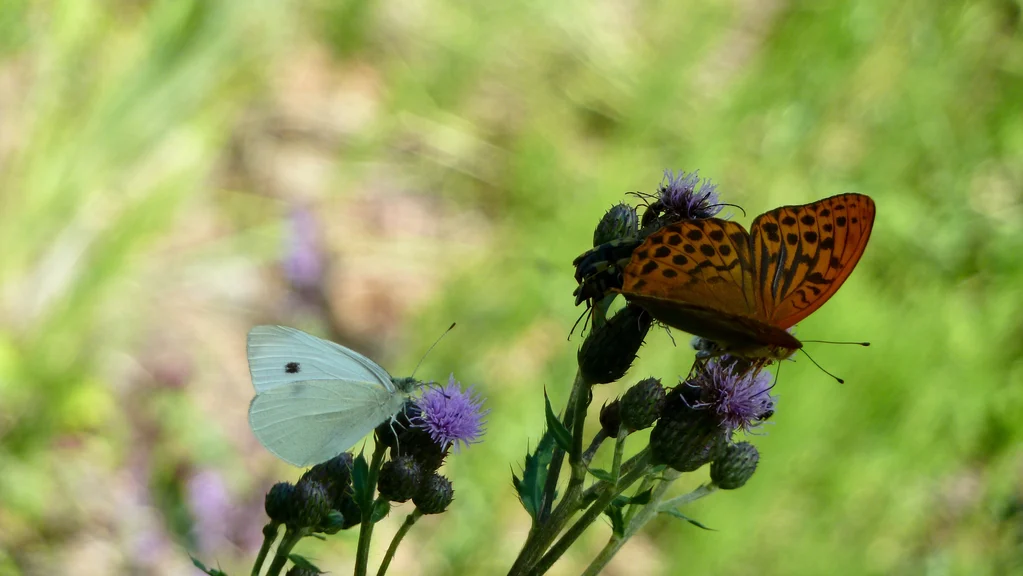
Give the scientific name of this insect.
Pieris rapae
